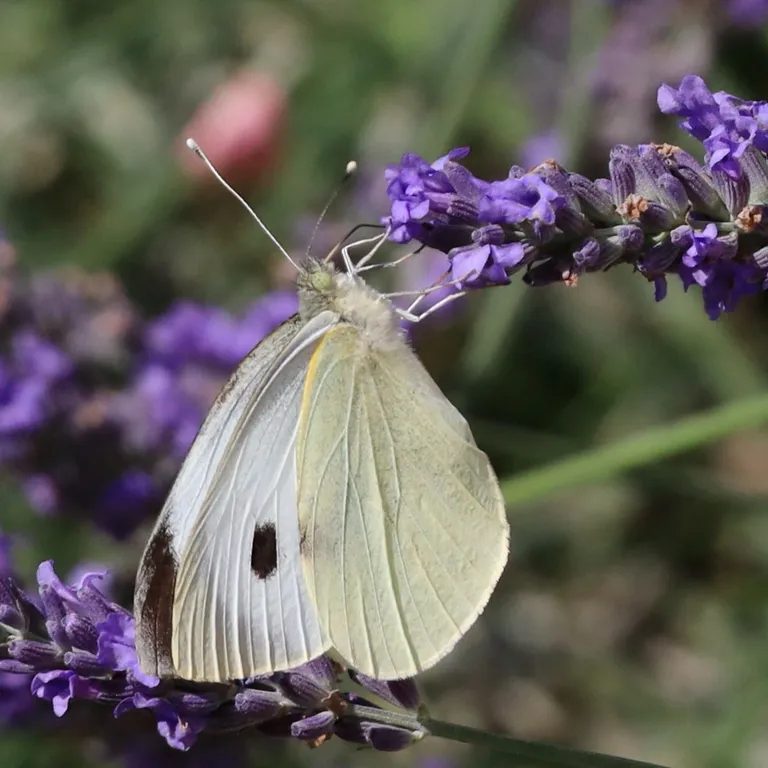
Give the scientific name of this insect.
Pieris brassicae
